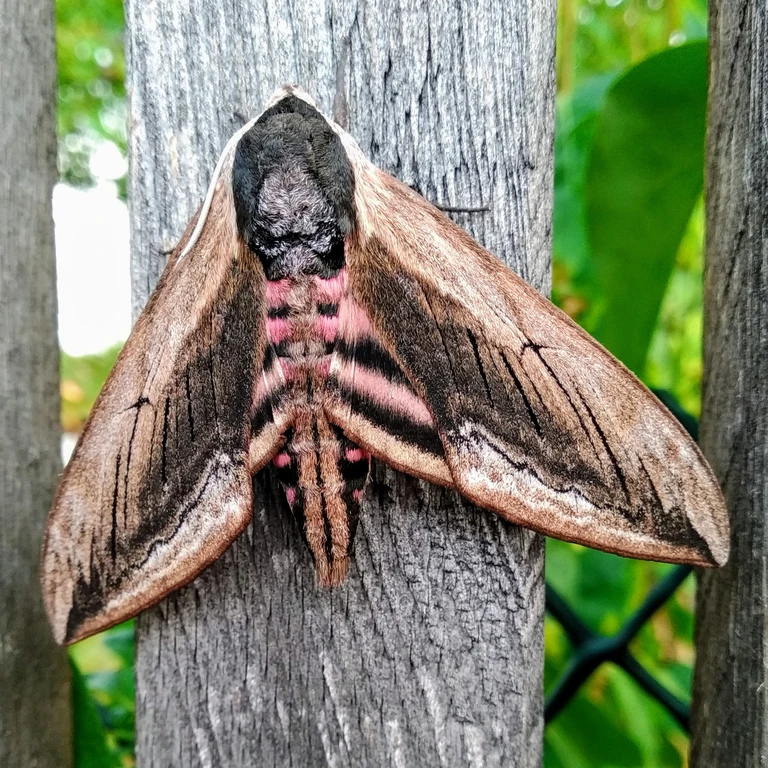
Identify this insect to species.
Sphinx ligustri
